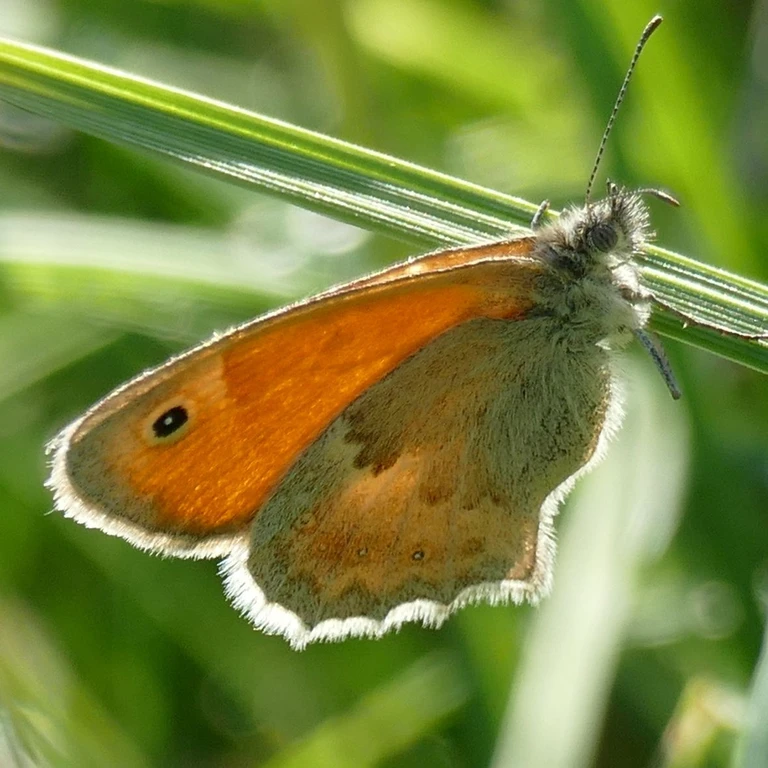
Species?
Coenonympha pamphilus
